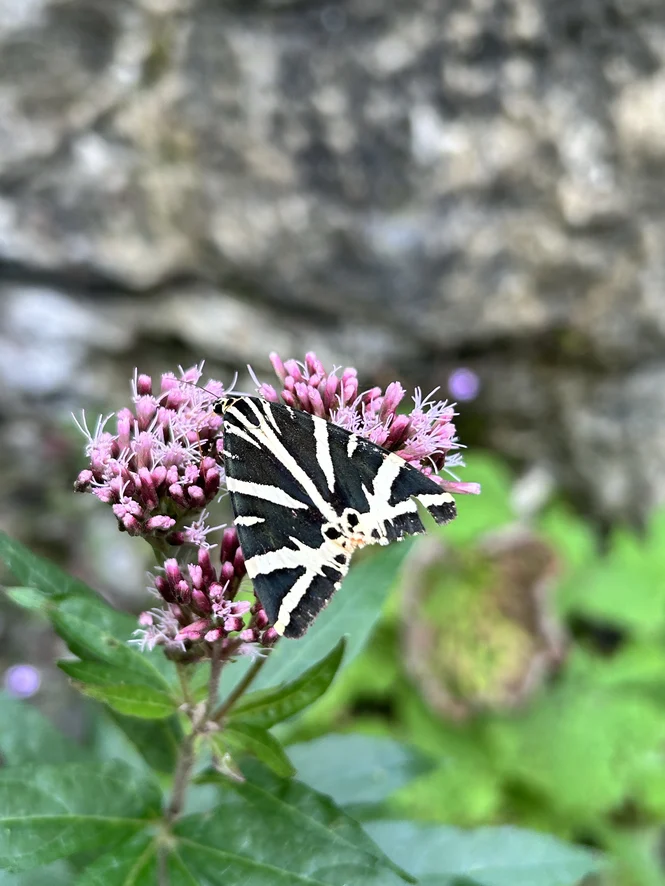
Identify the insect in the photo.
Euplagia quadripunctaria
